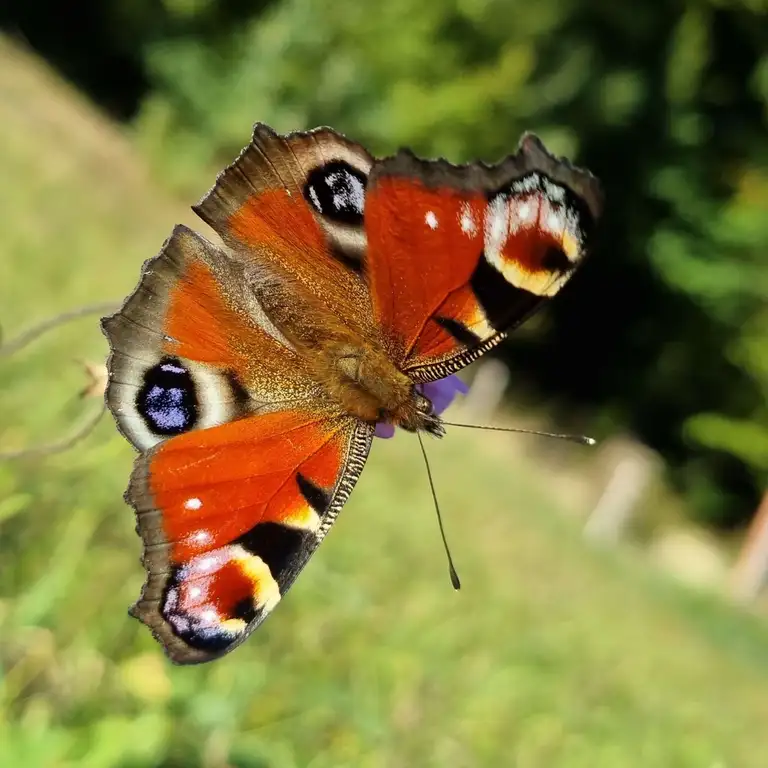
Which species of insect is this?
Aglais io
